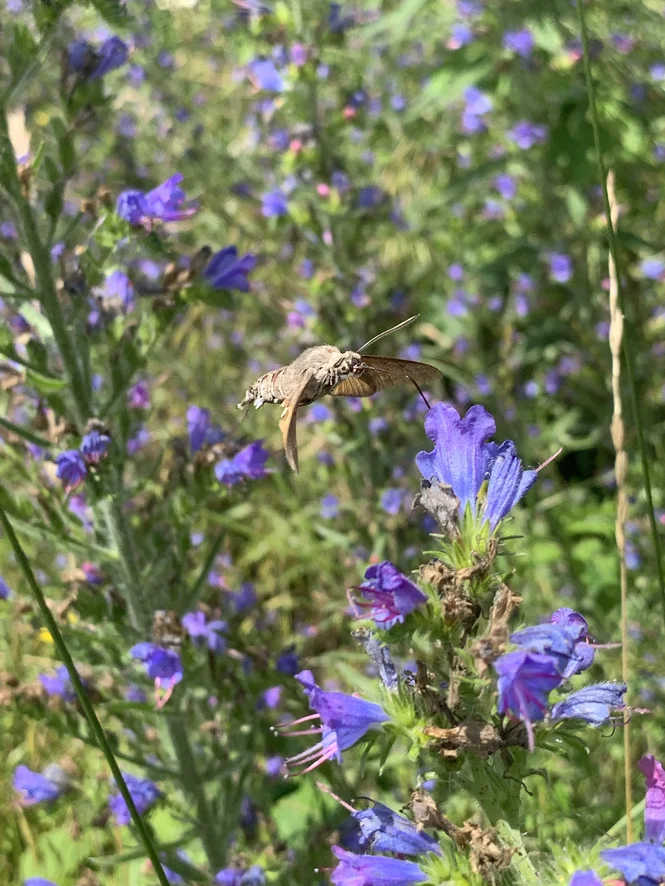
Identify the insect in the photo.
Macroglossum stellatarum
